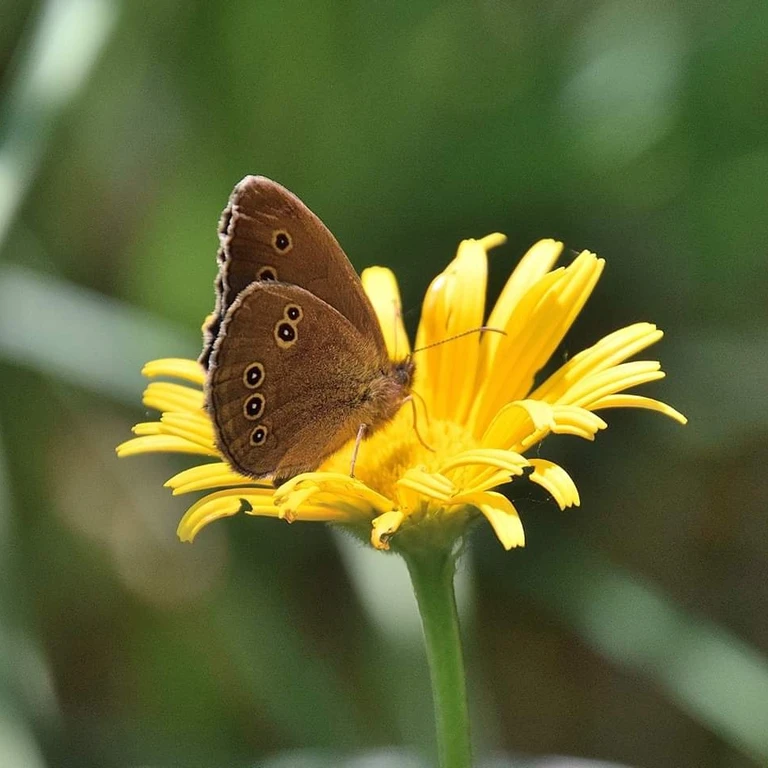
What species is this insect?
Aphantopus hyperantus
